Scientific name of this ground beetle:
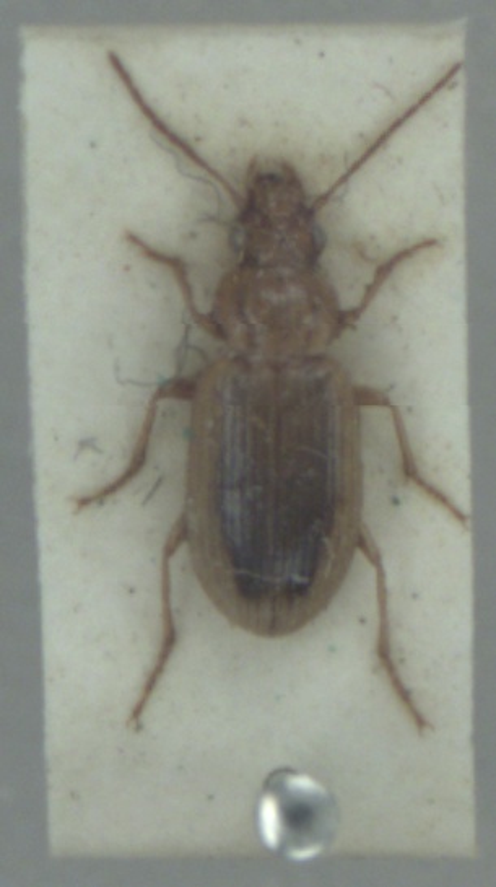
Dicheirotrichus obsoletus
